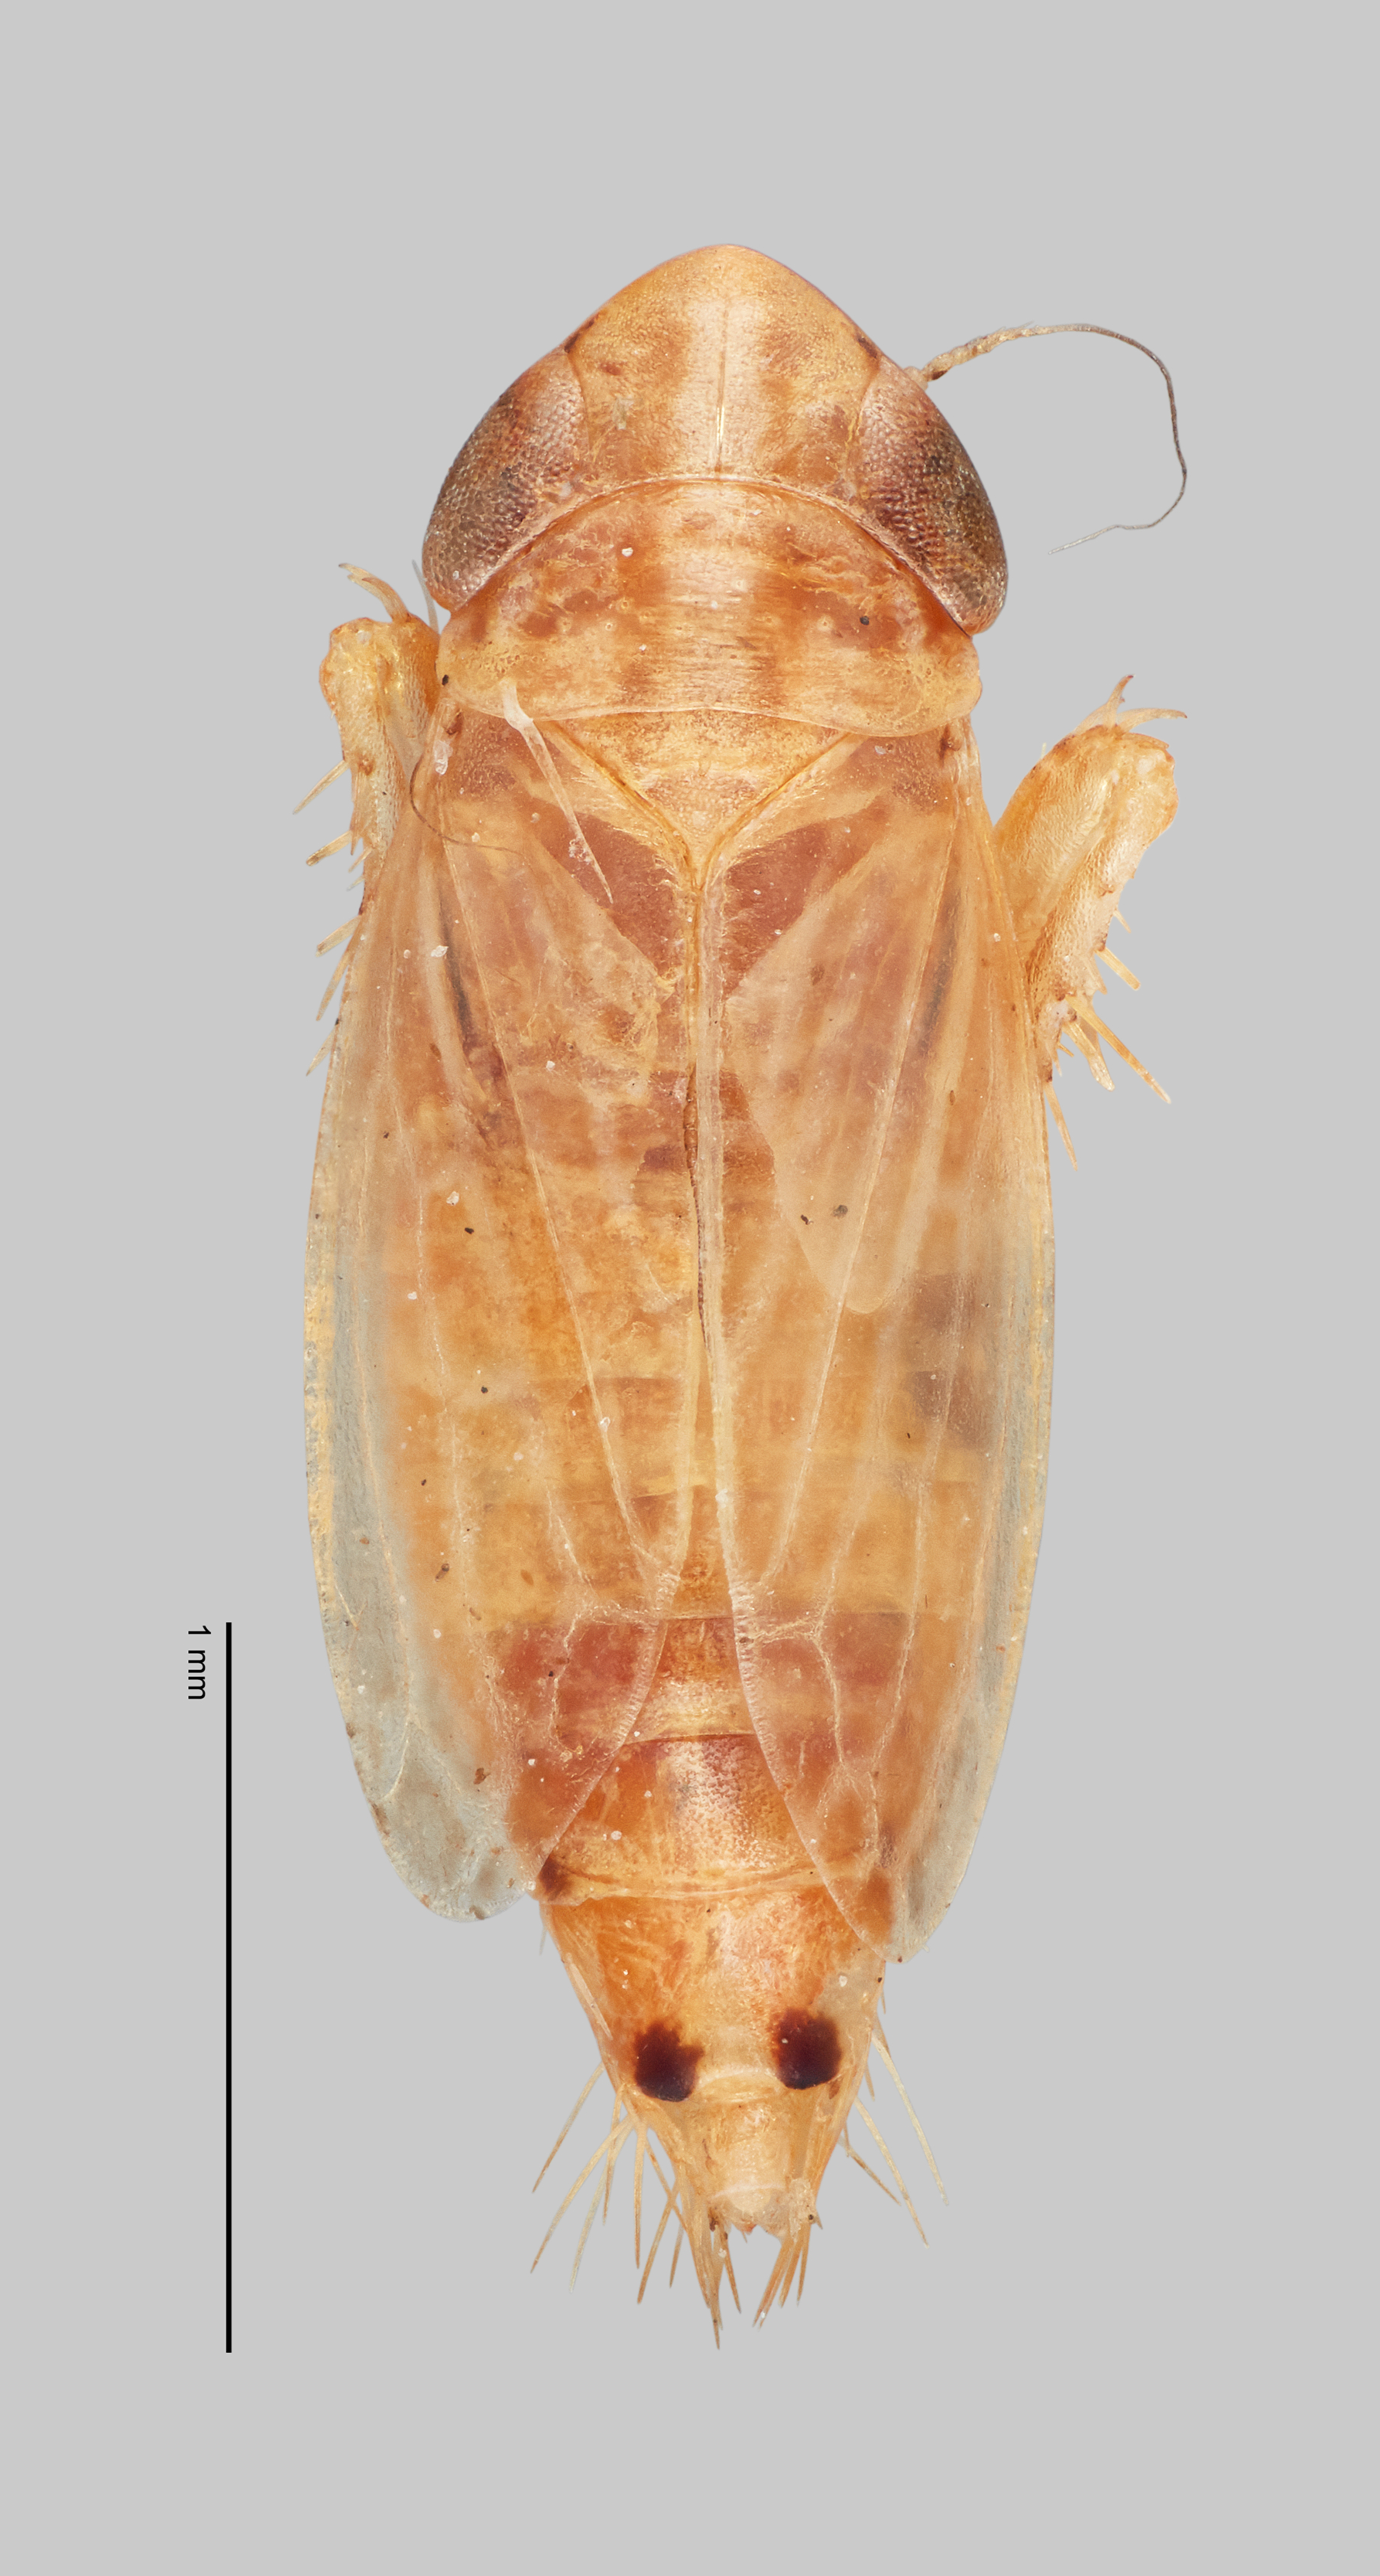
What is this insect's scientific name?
Cribrus plagus (also Laevicephalus shingwauki)
